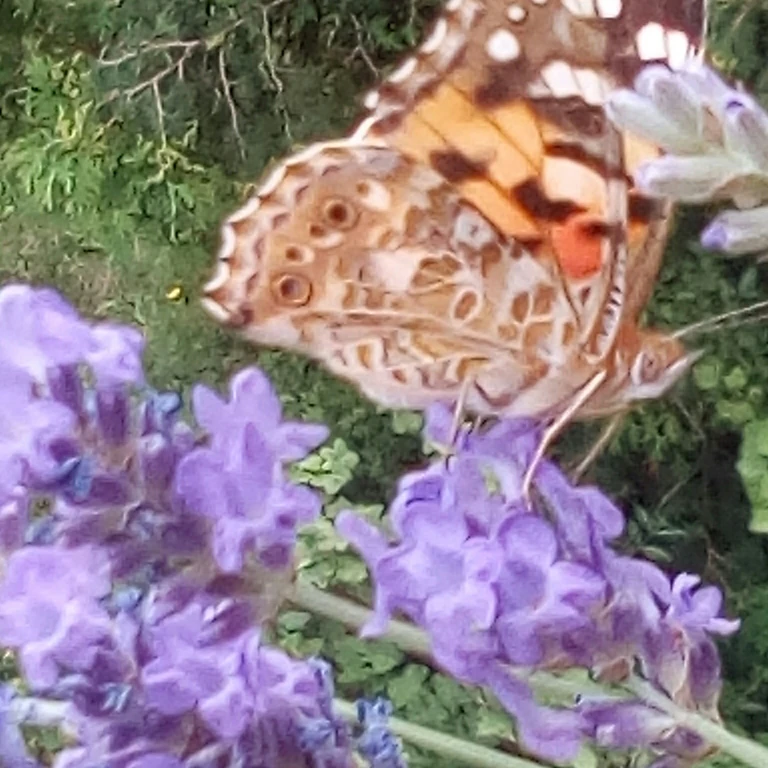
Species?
Vanessa cardui
